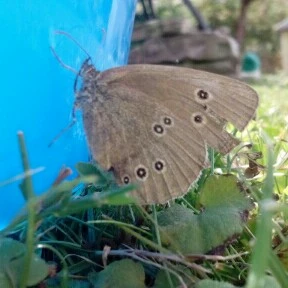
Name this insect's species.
Aphantopus hyperantus
